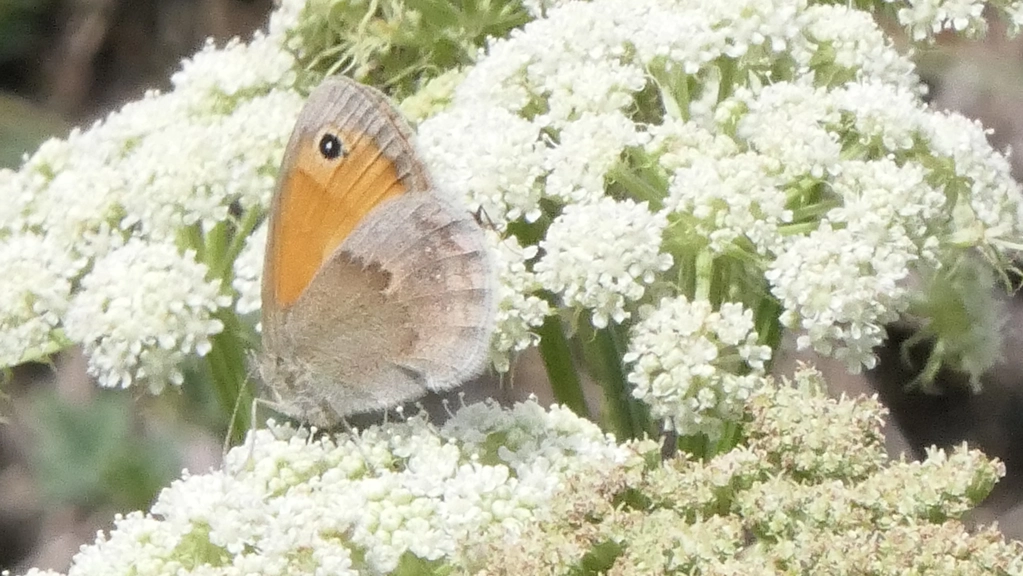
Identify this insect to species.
Coenonympha pamphilus
